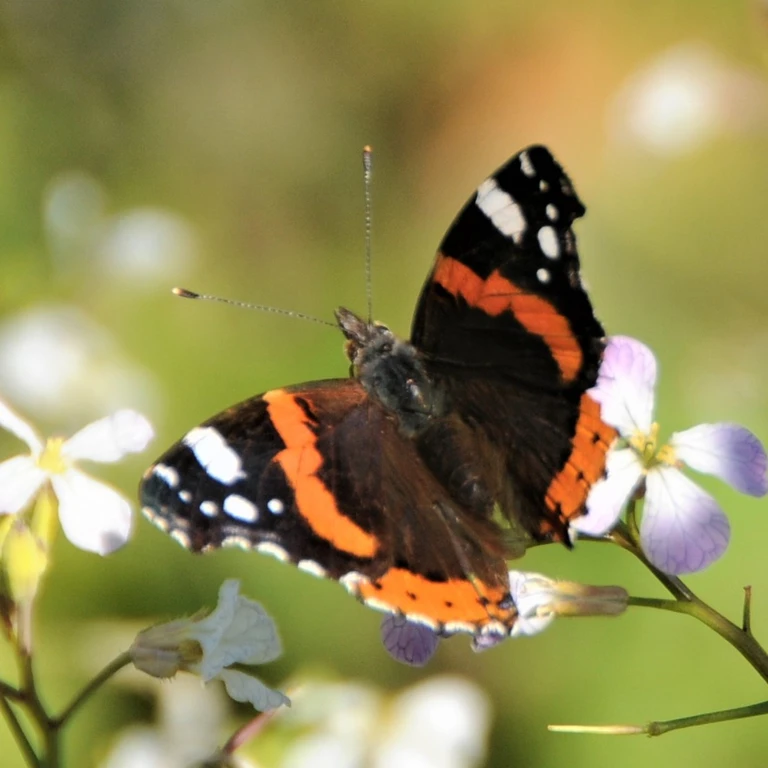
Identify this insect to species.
Vanessa atalanta
